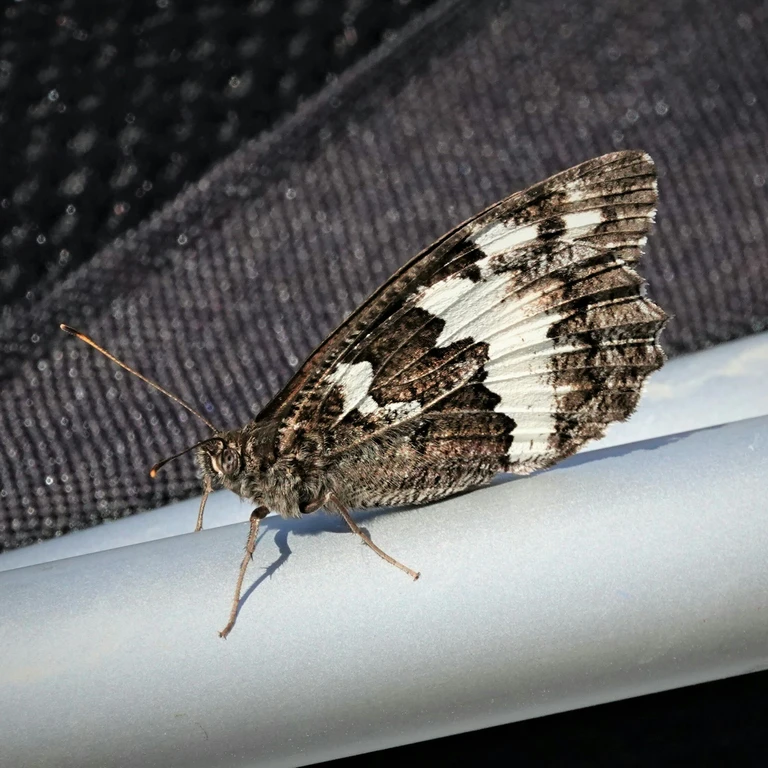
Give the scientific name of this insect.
Brintesia circe
